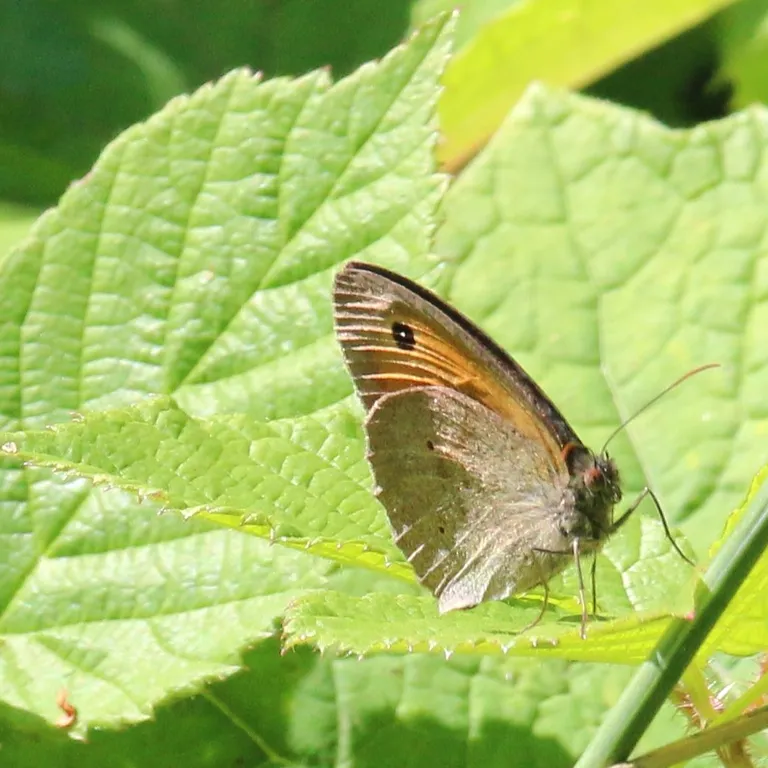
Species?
Maniola jurtina
